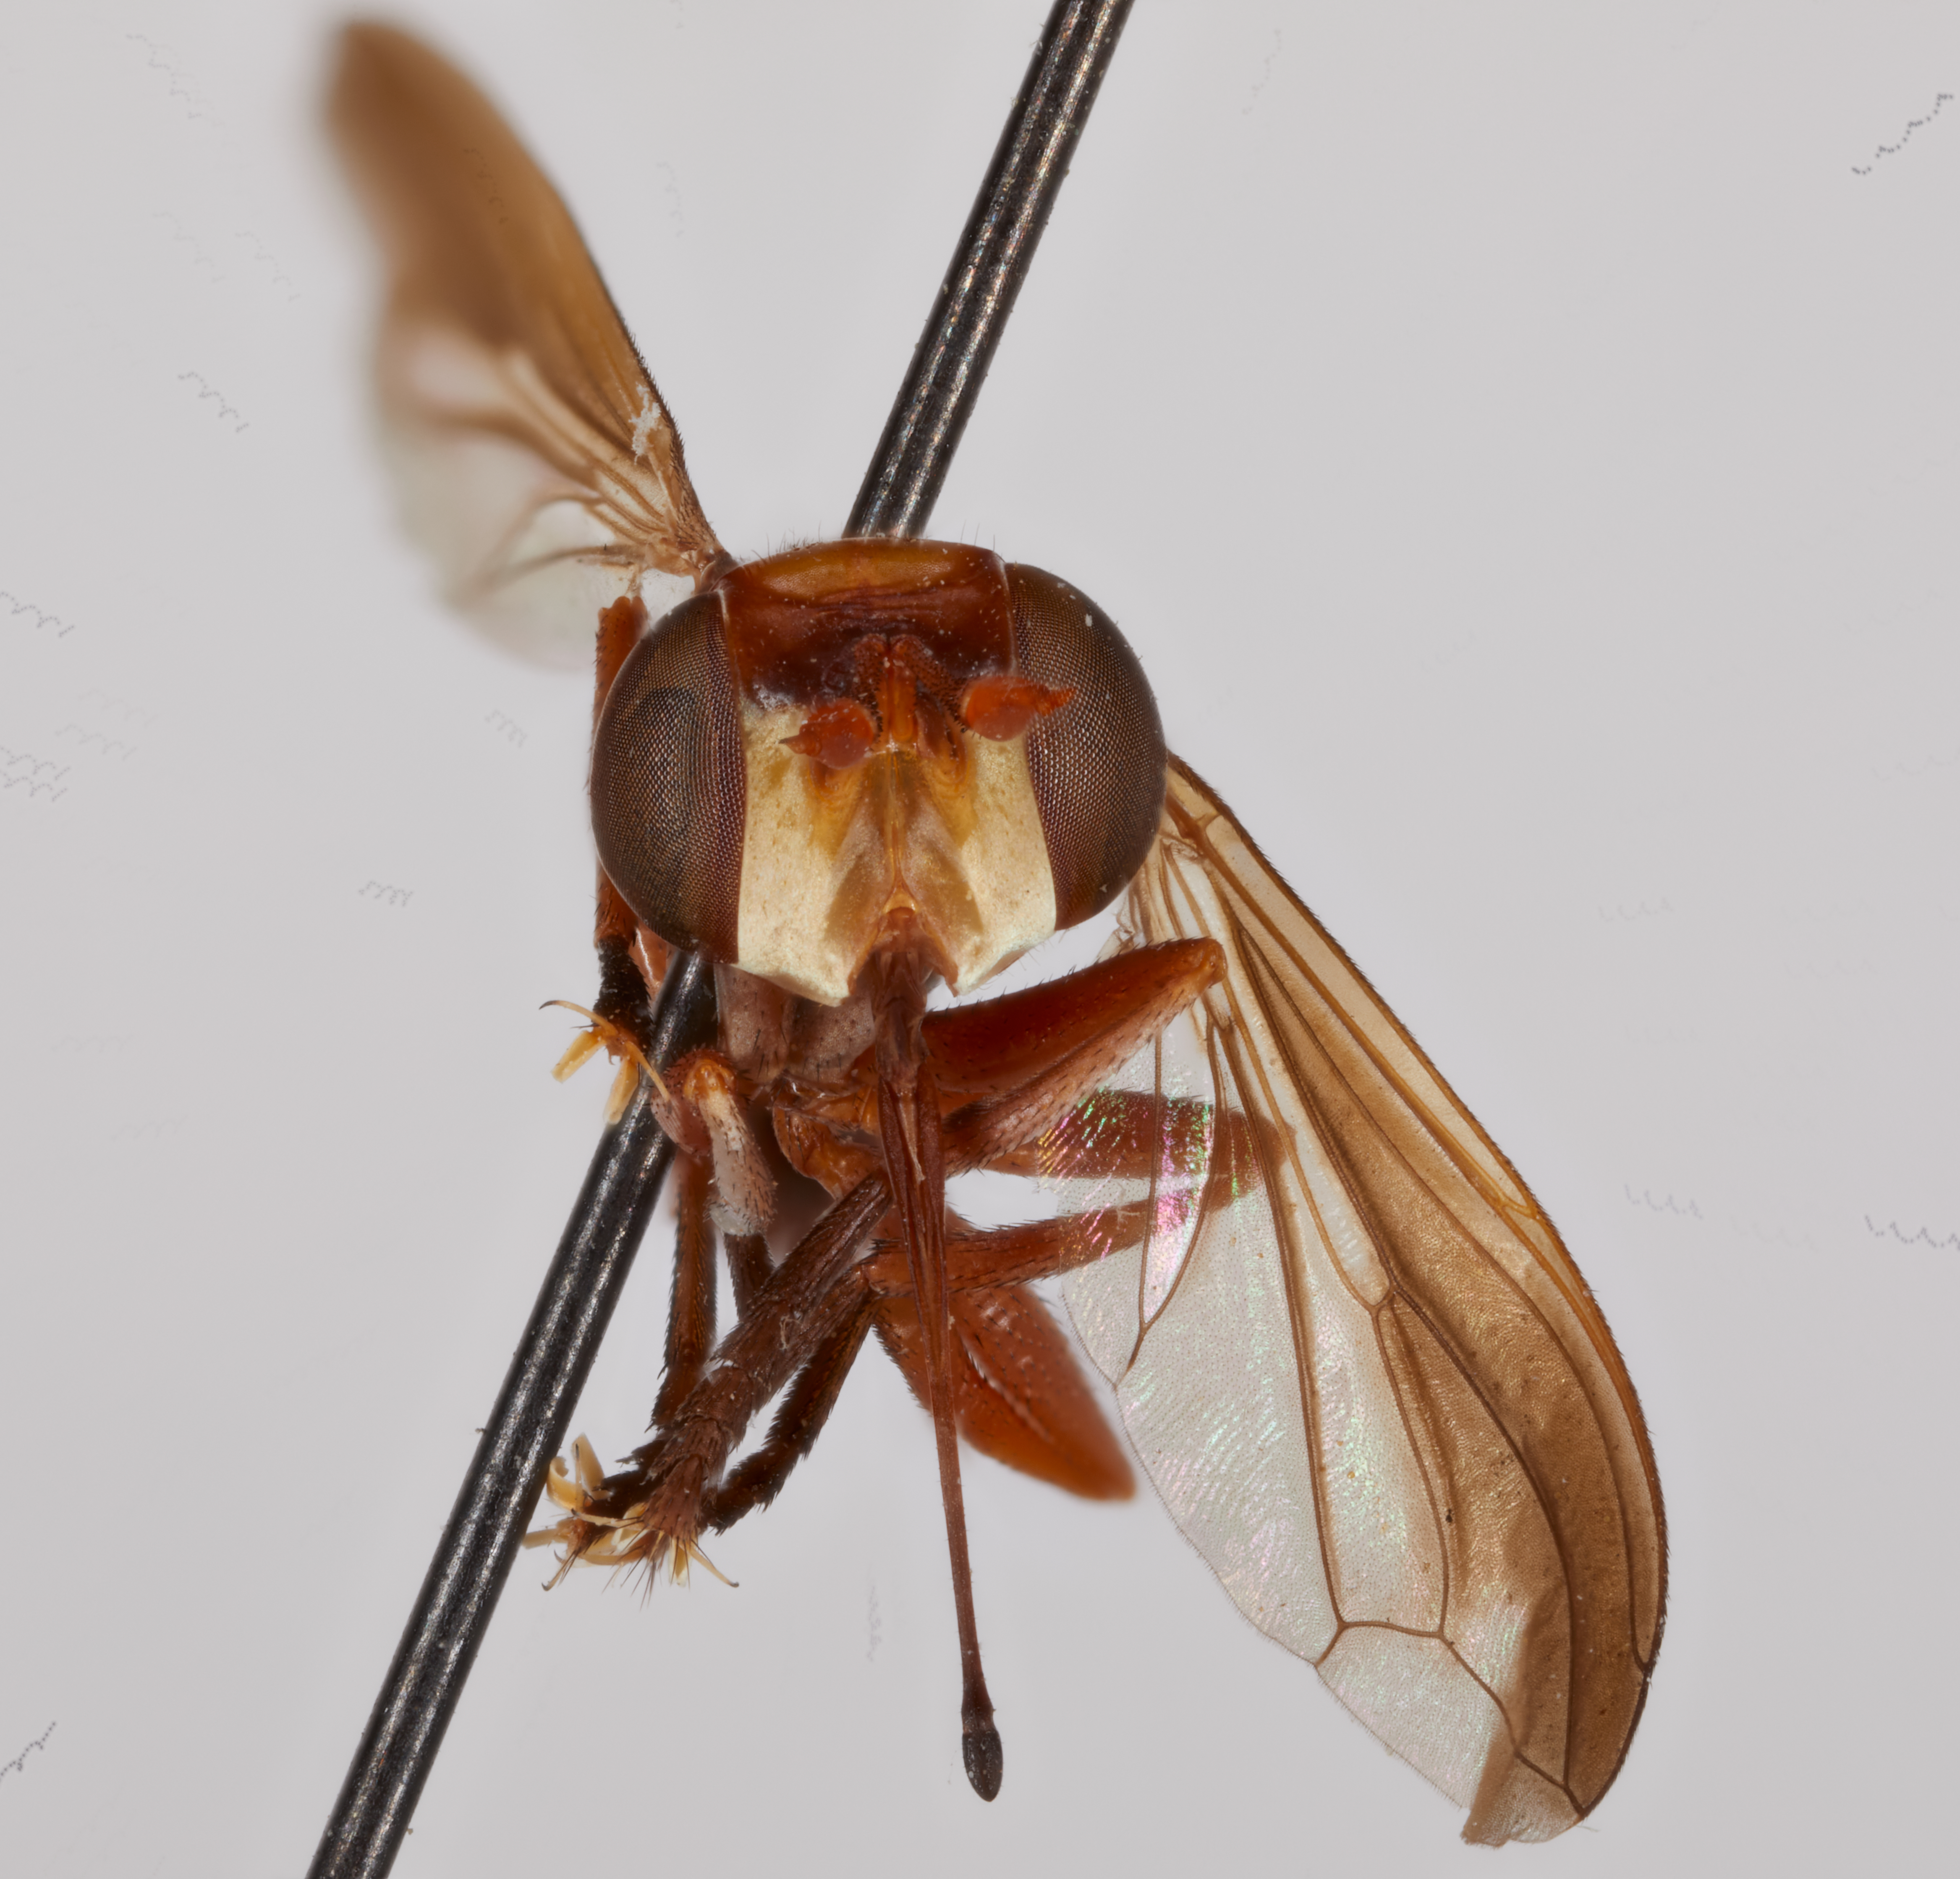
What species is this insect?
Conops stylatus
